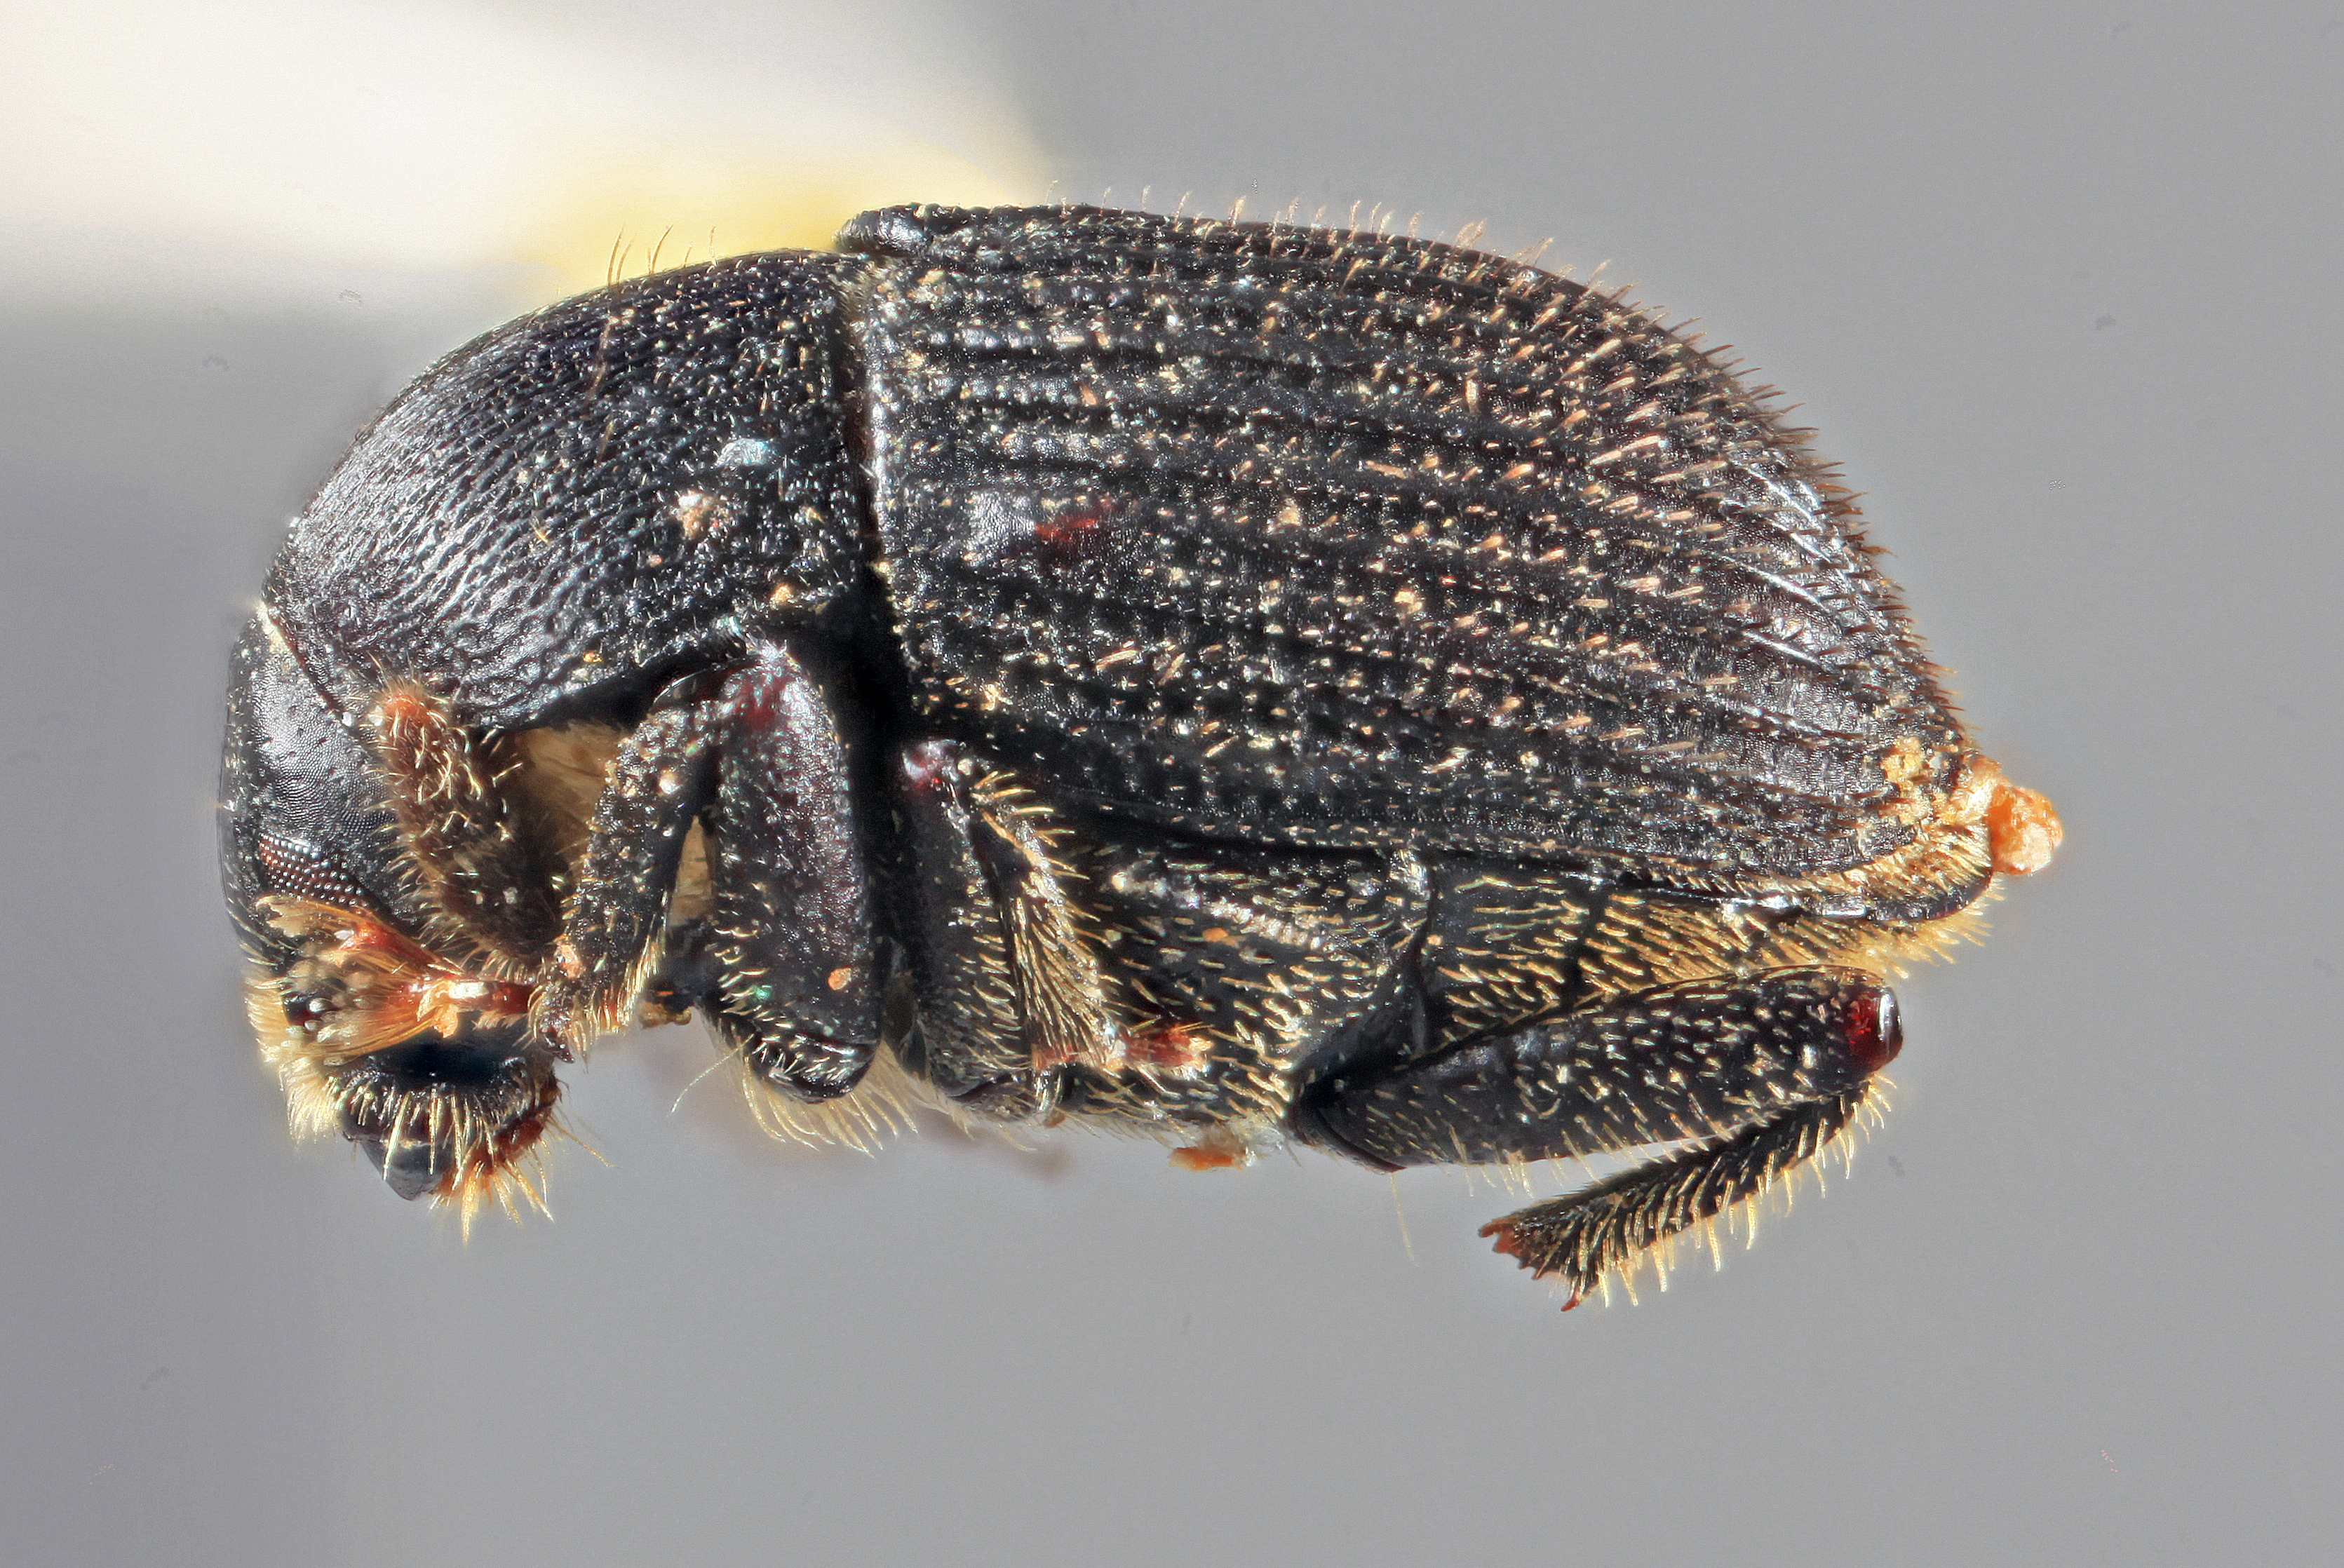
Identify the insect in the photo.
Bothrosternus definitus
